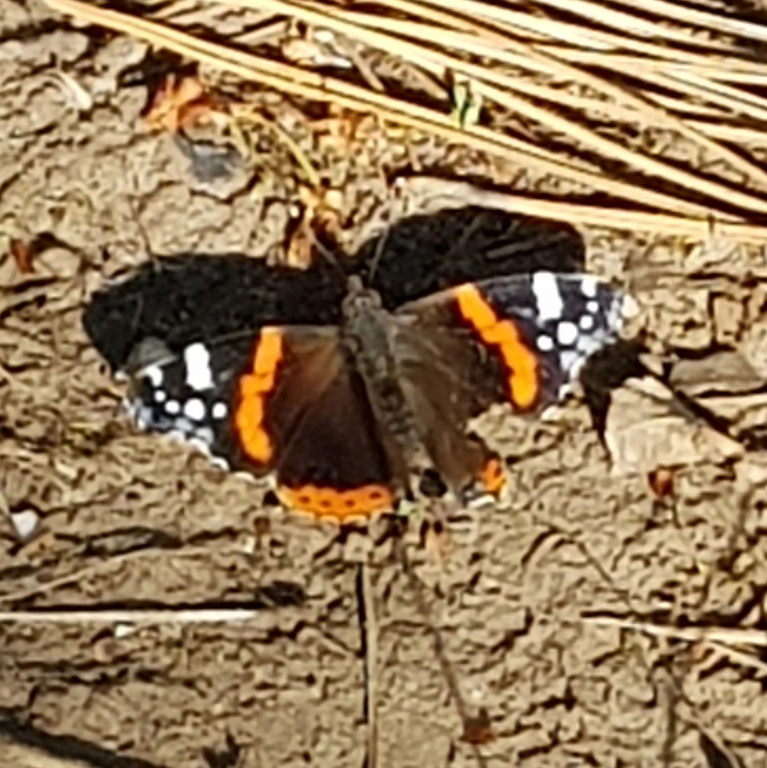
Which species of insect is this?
Vanessa atalanta
